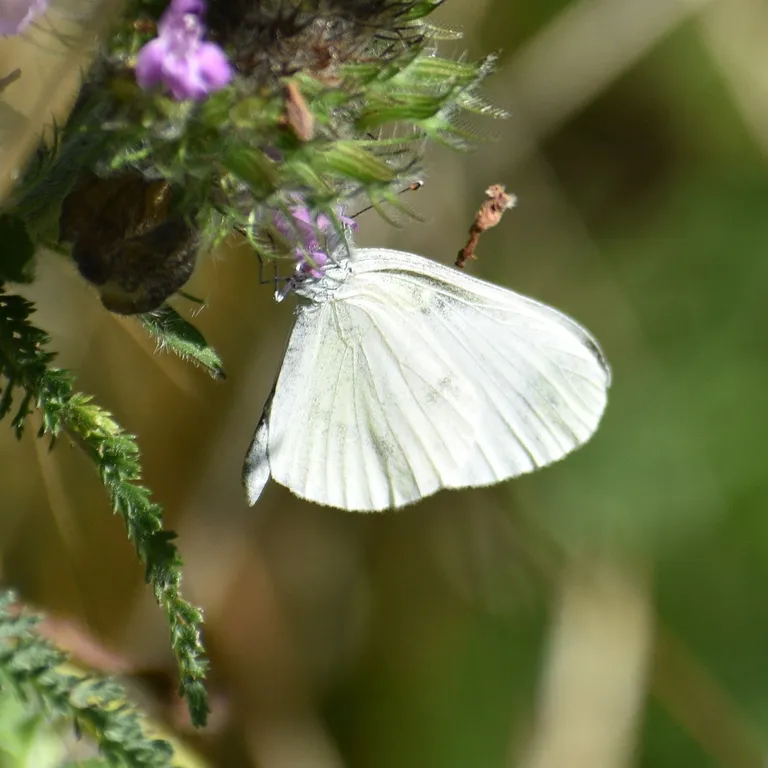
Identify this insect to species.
Leptidea sinapis/juvernica
